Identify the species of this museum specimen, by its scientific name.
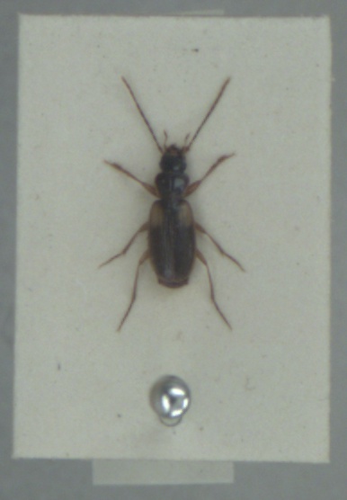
Badister sodalis
